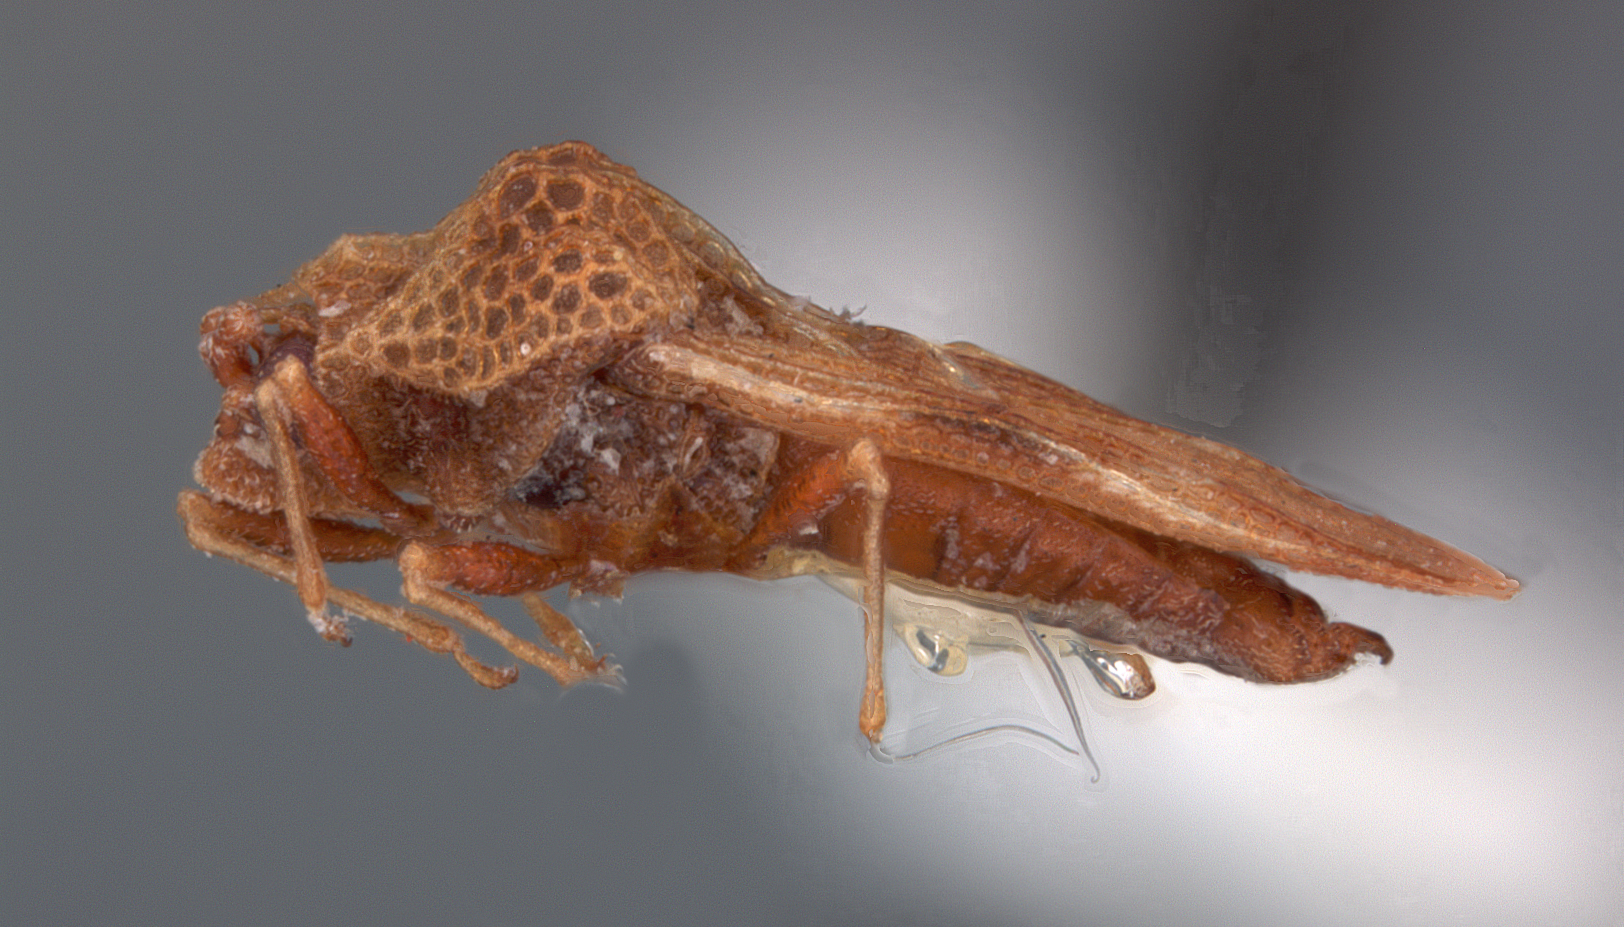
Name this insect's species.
Cysteochila aei
